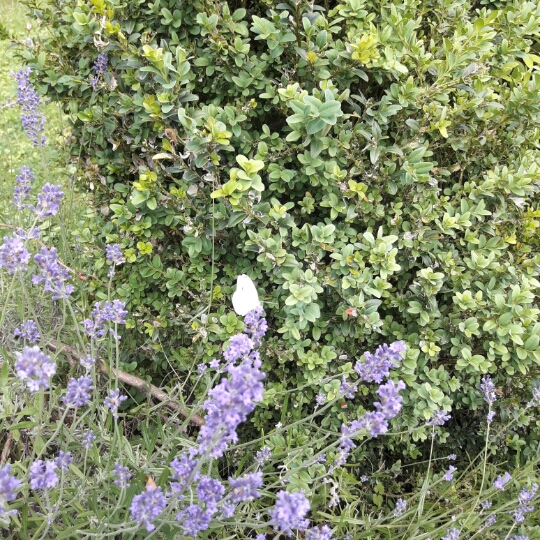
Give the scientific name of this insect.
Pieris rapae
